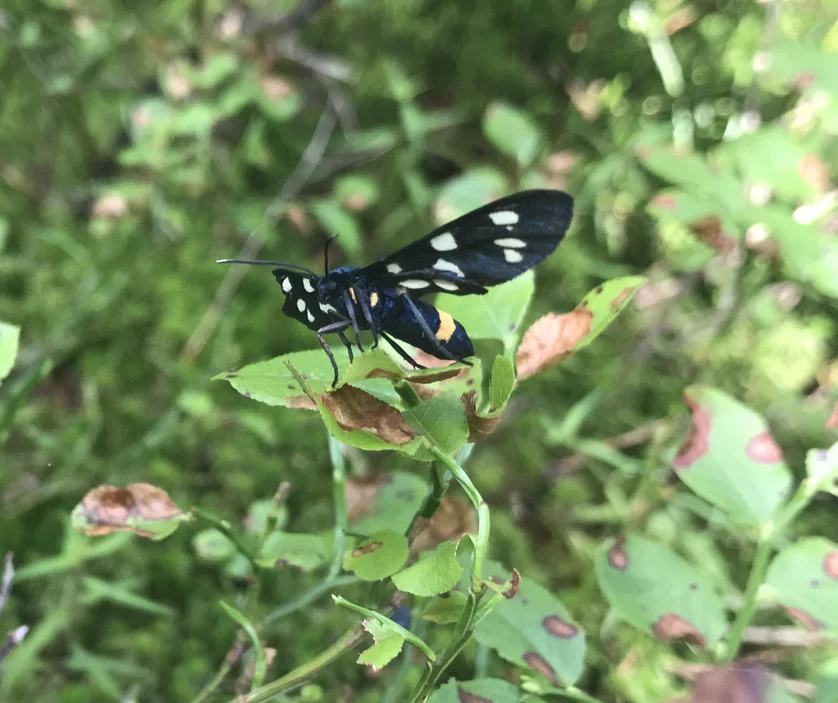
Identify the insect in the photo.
Amata phegea
